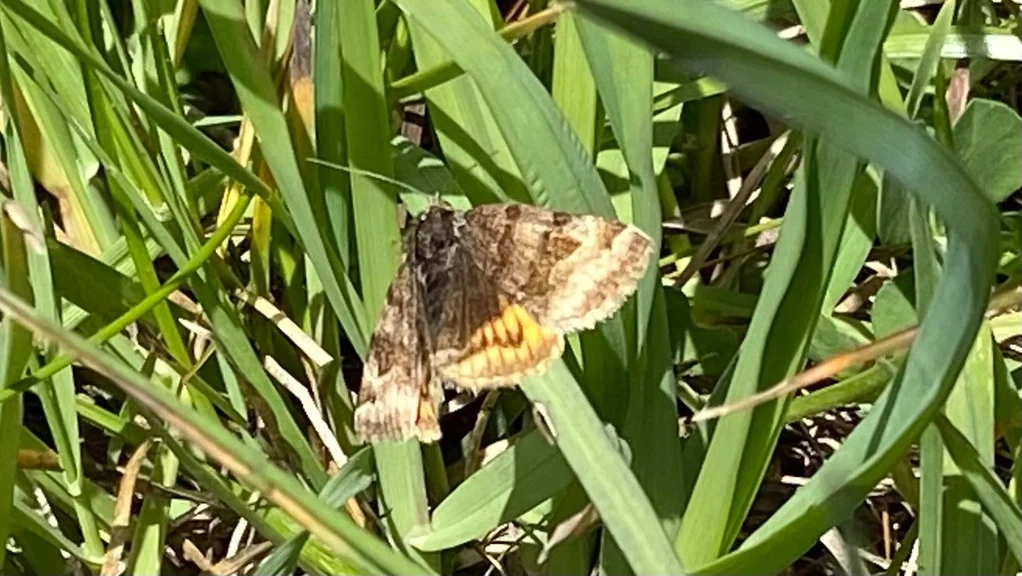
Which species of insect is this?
Euclidia glyphica
